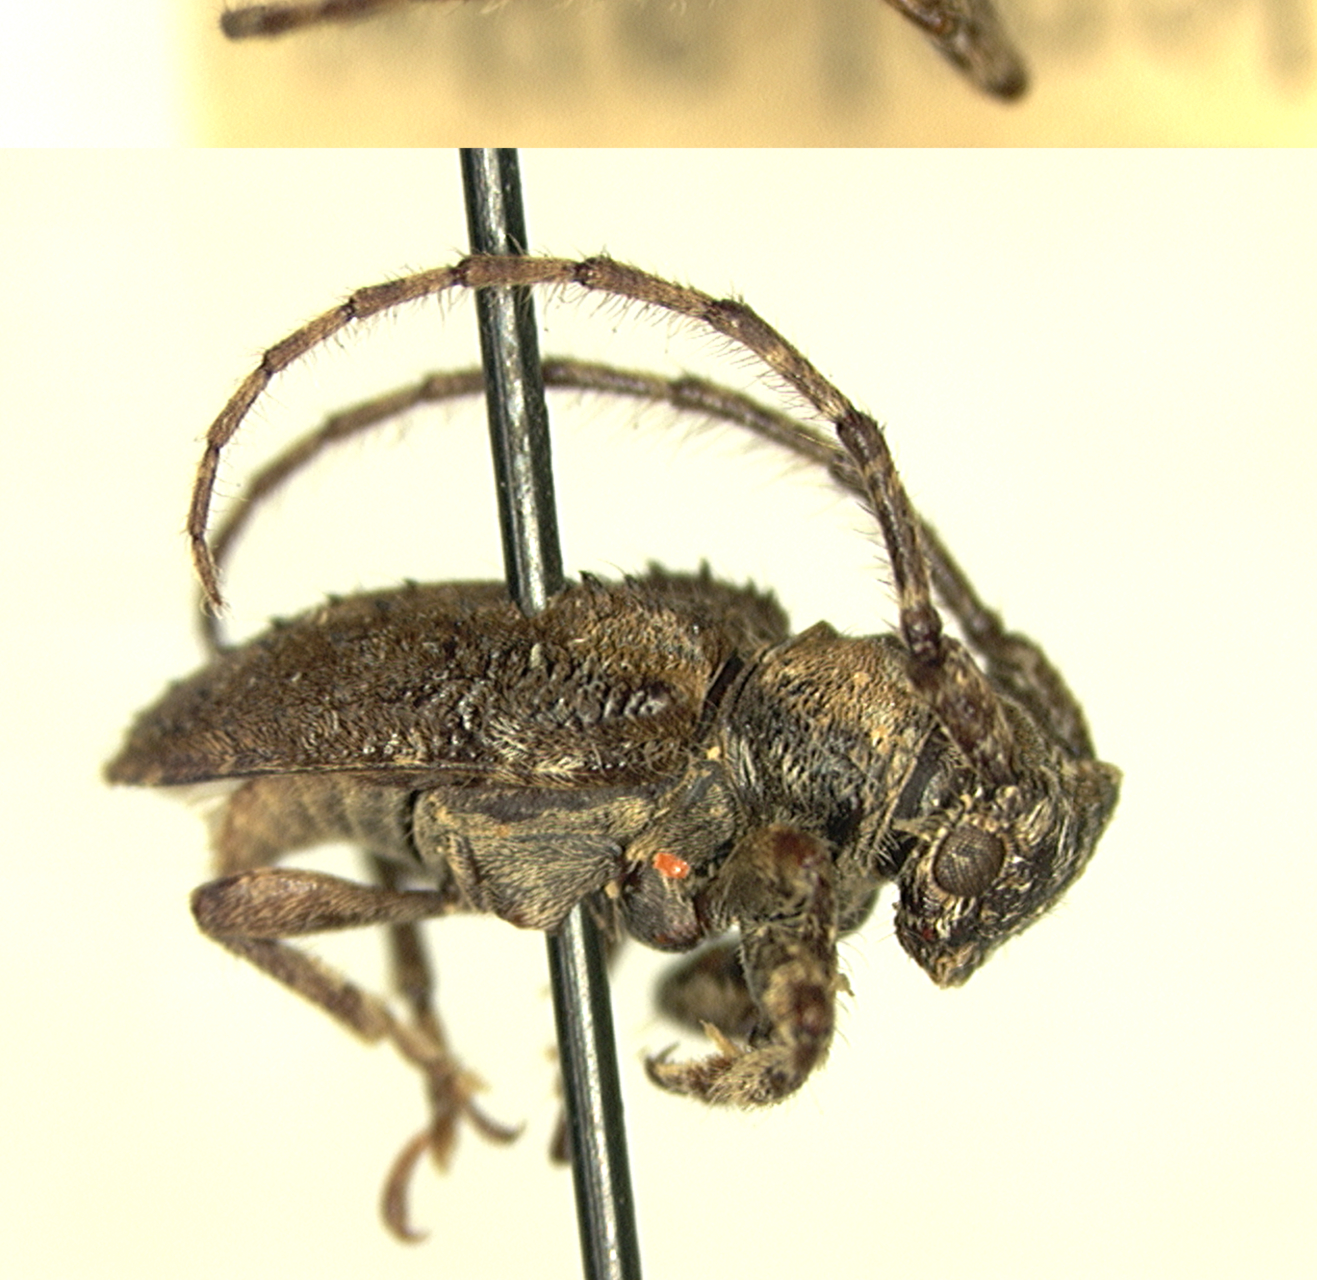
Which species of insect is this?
Anipocregyes multifasciculatus
